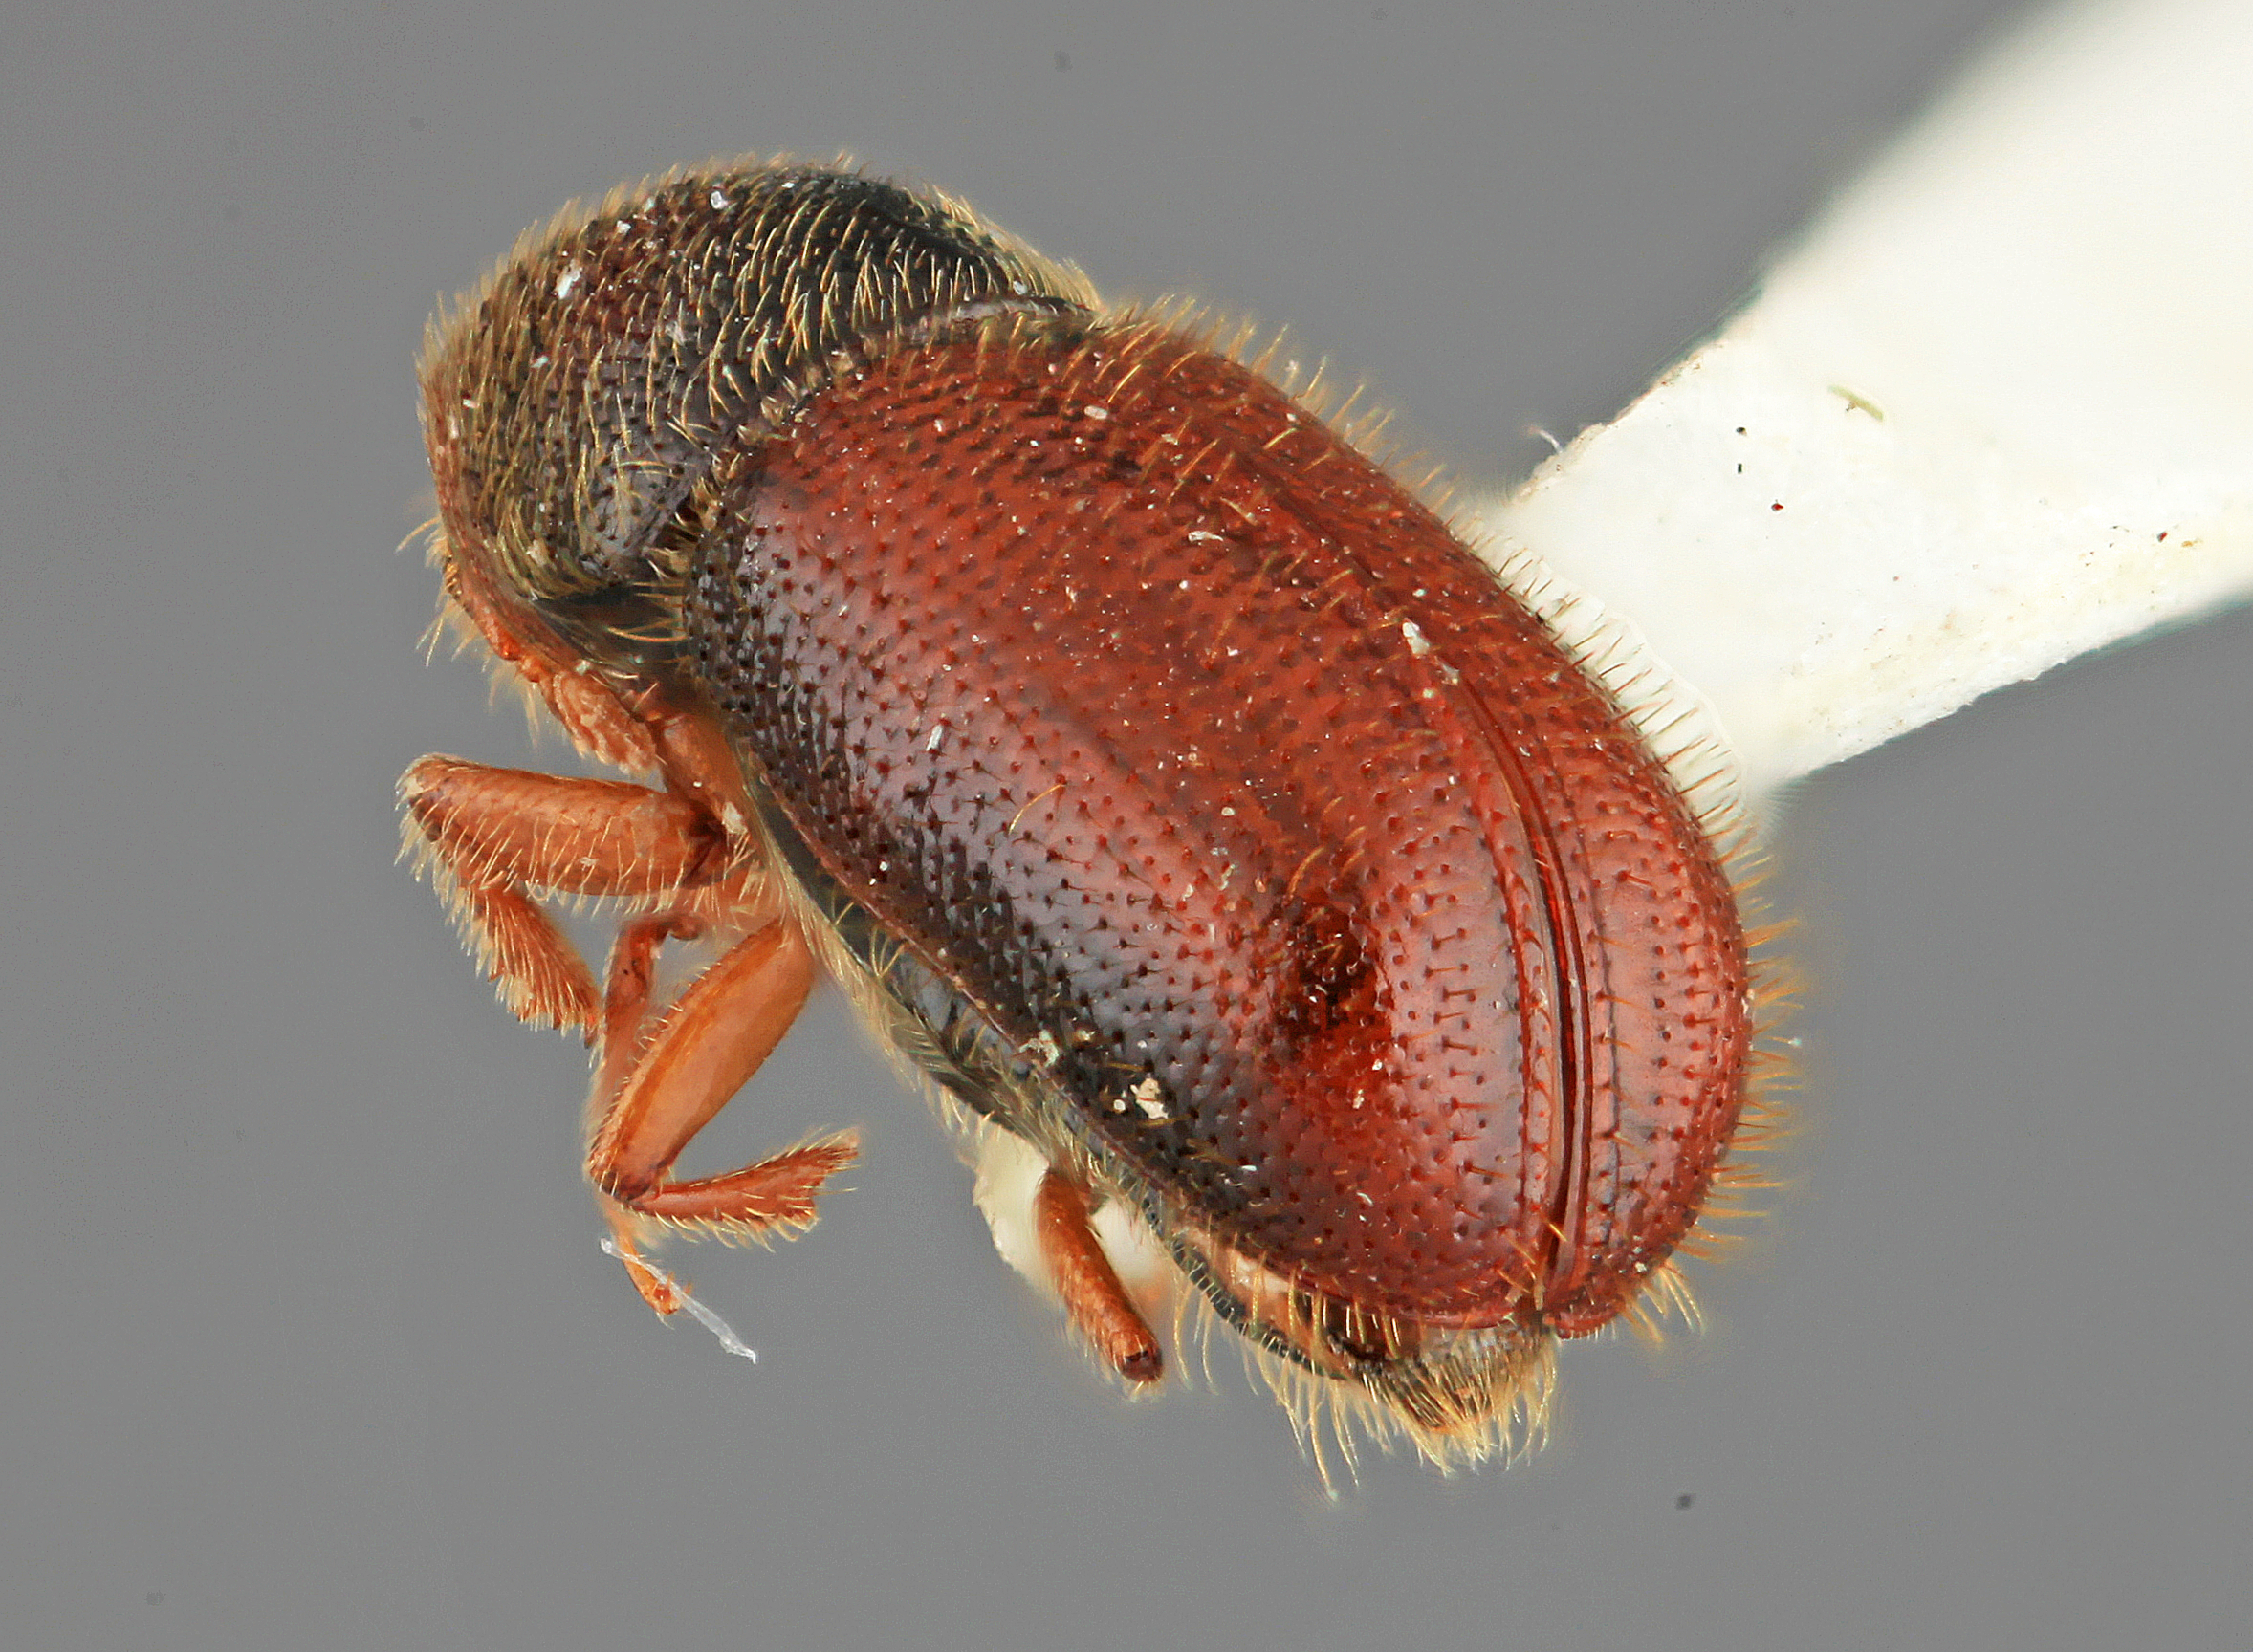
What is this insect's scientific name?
Pityophthorus islasi
